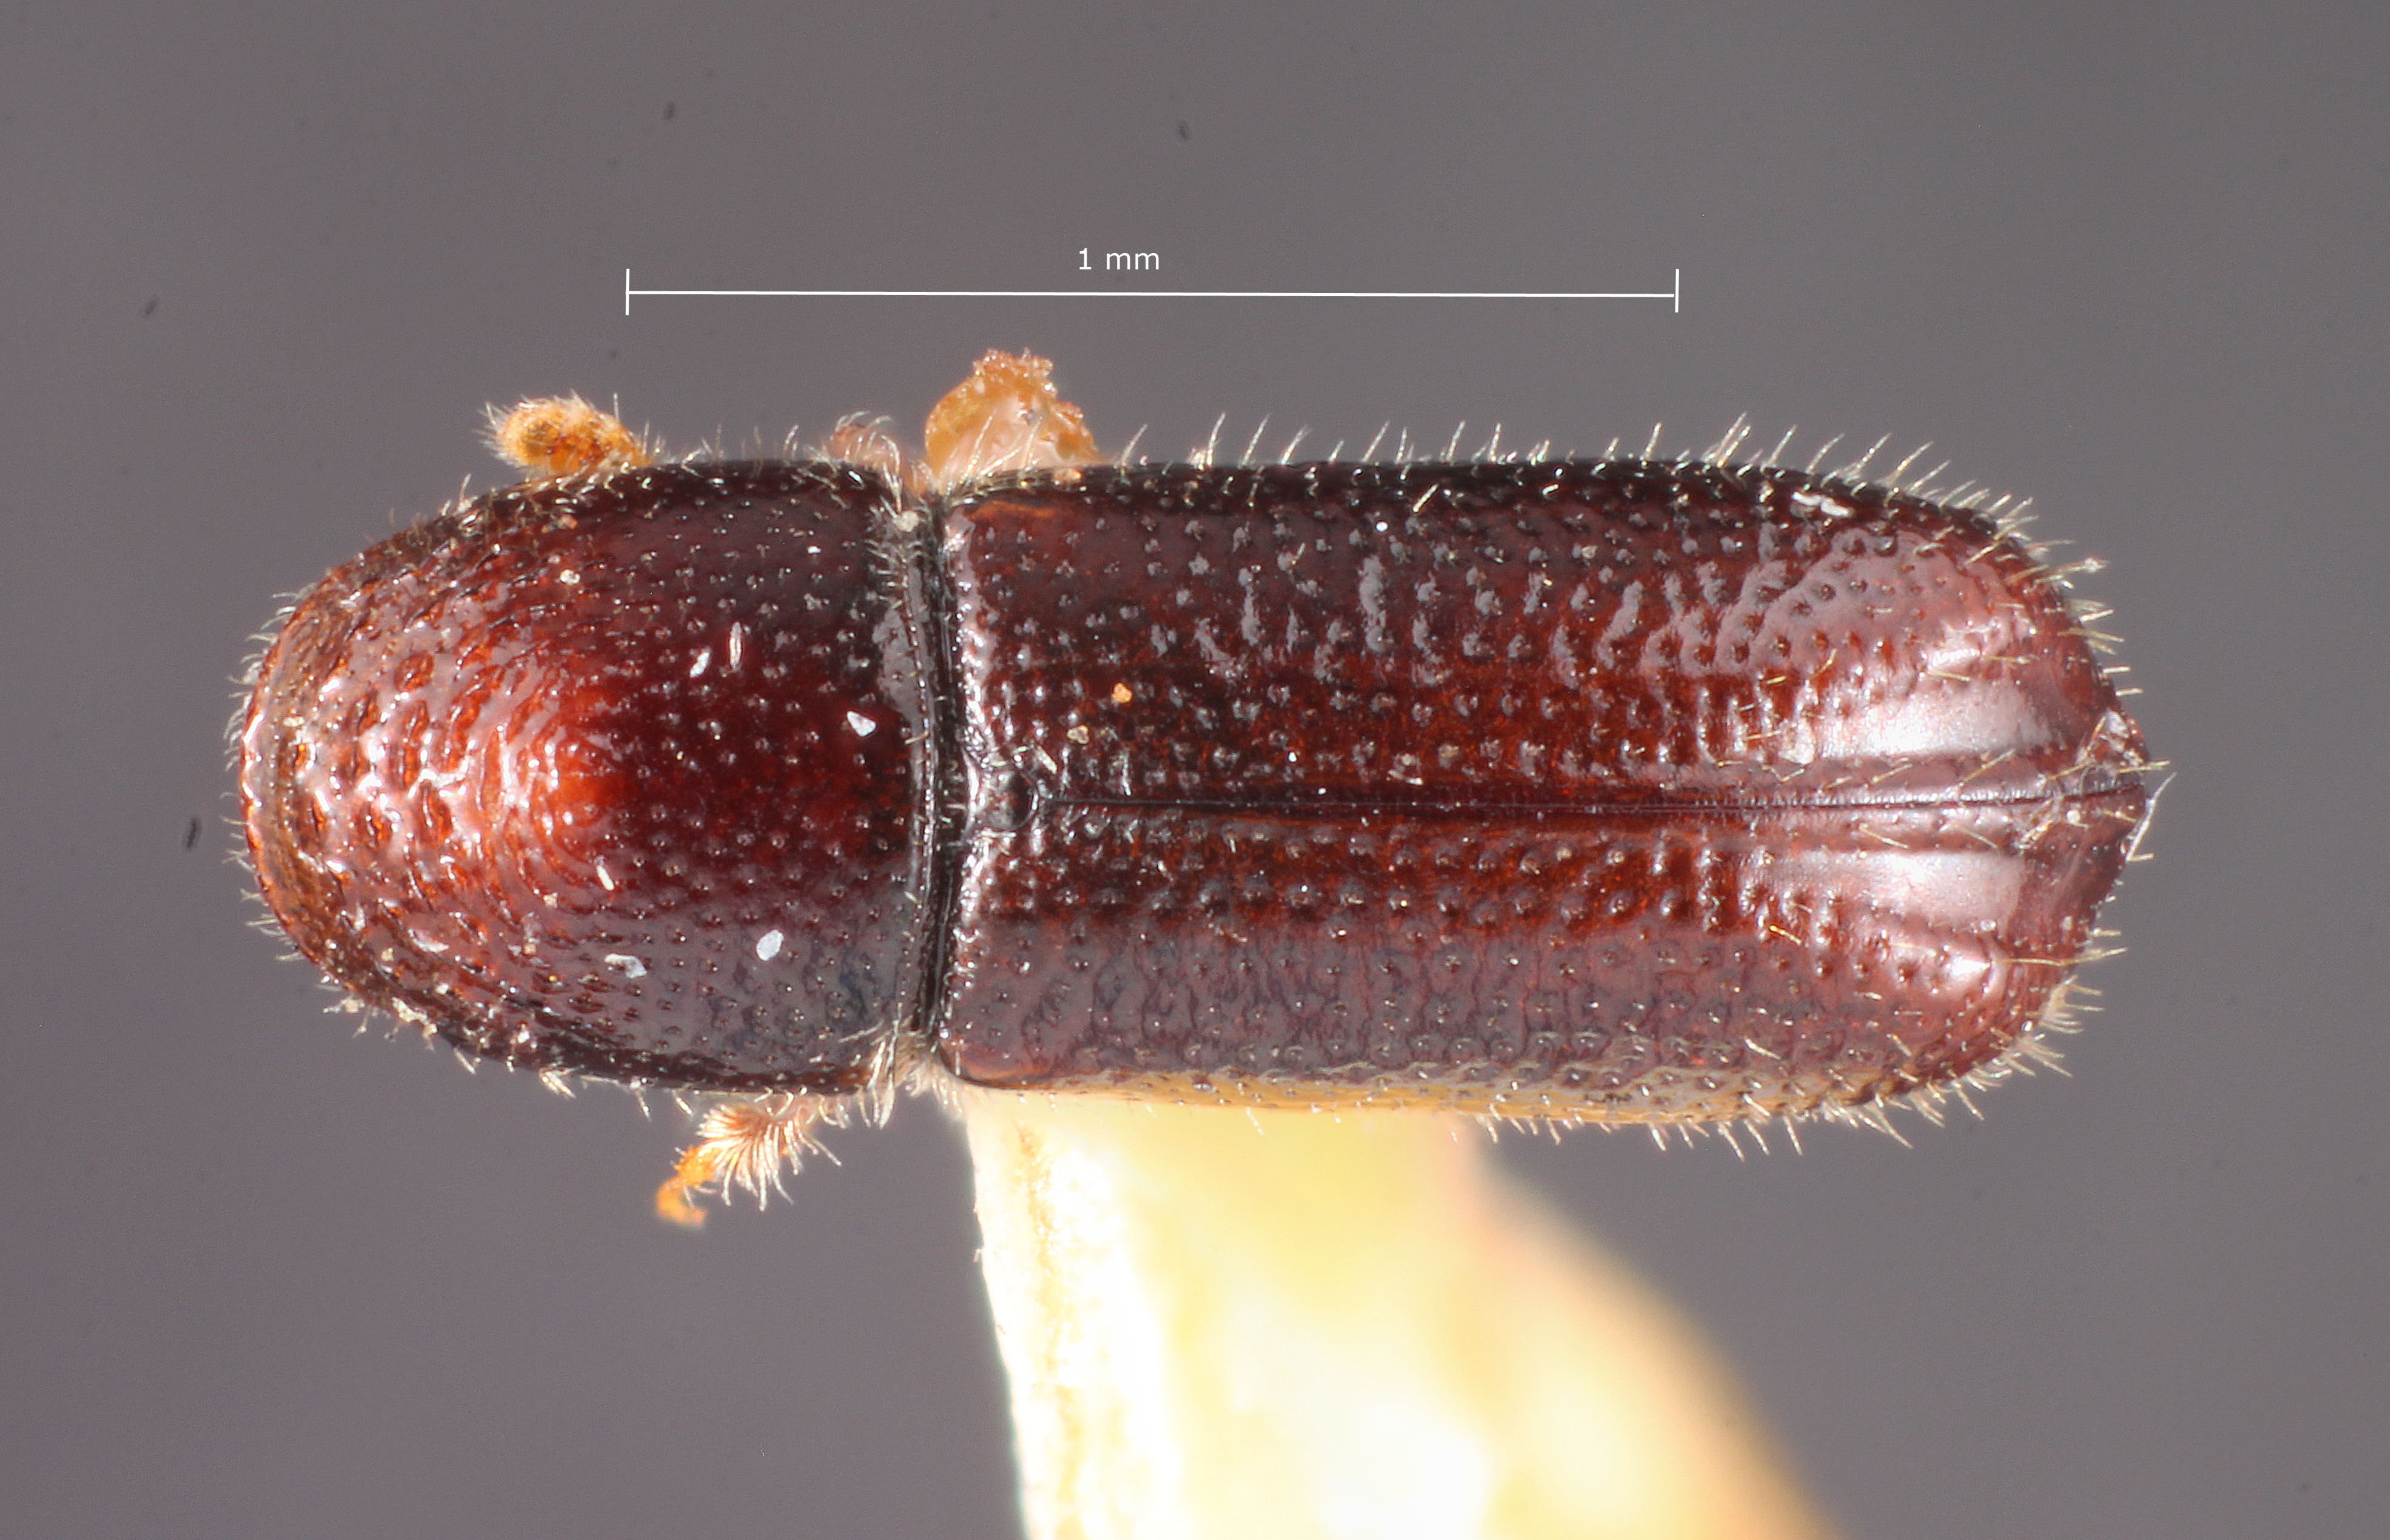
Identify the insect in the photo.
Pityophthorus burkei
